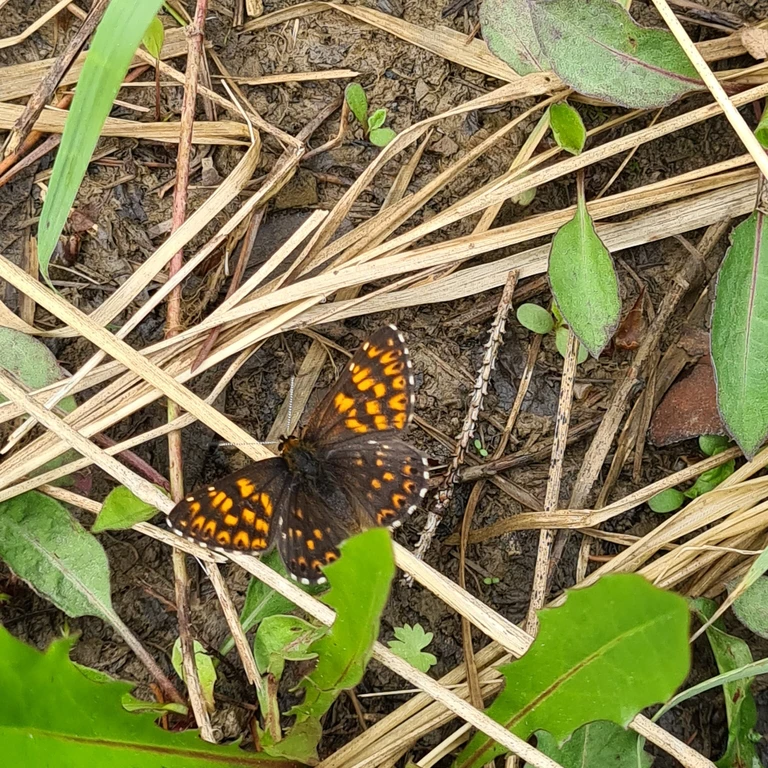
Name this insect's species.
Hamearis lucina
